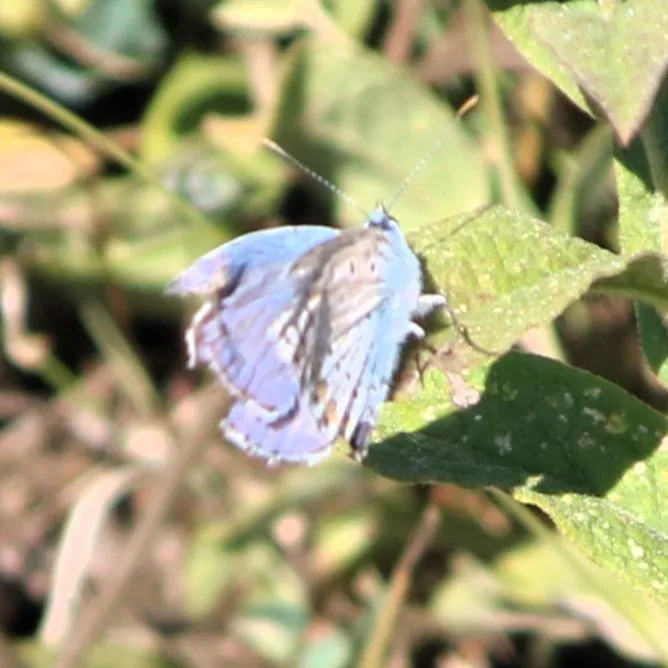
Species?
Polyommatus icarus
